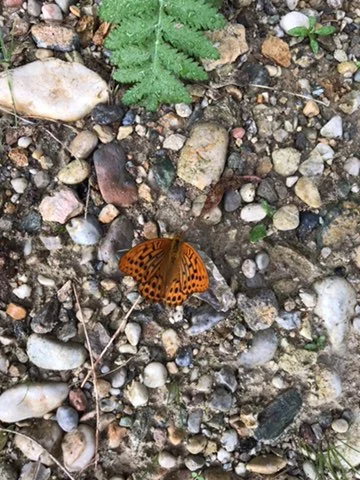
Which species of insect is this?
Argynnis paphia
